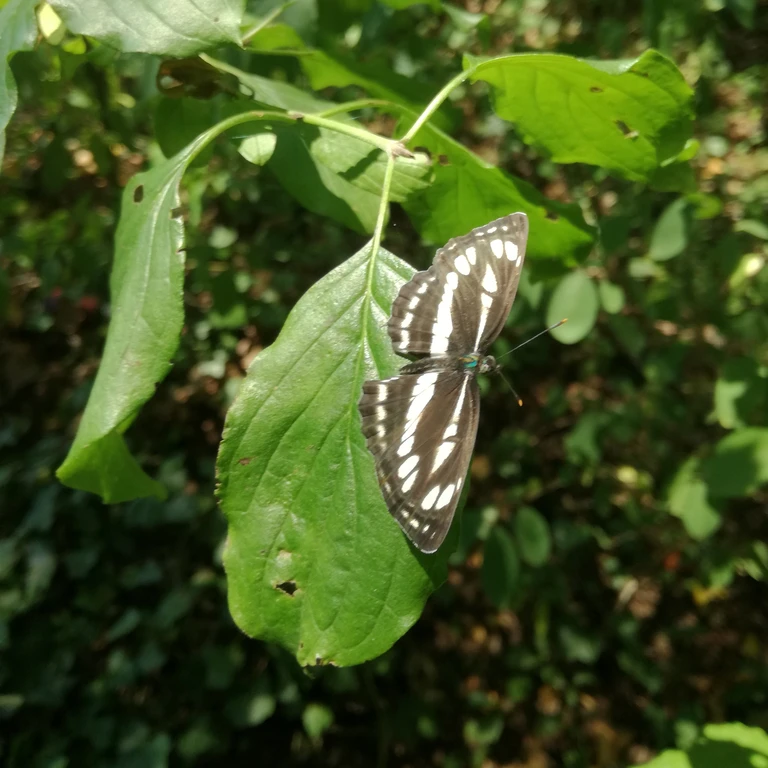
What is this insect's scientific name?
Neptis sappho
